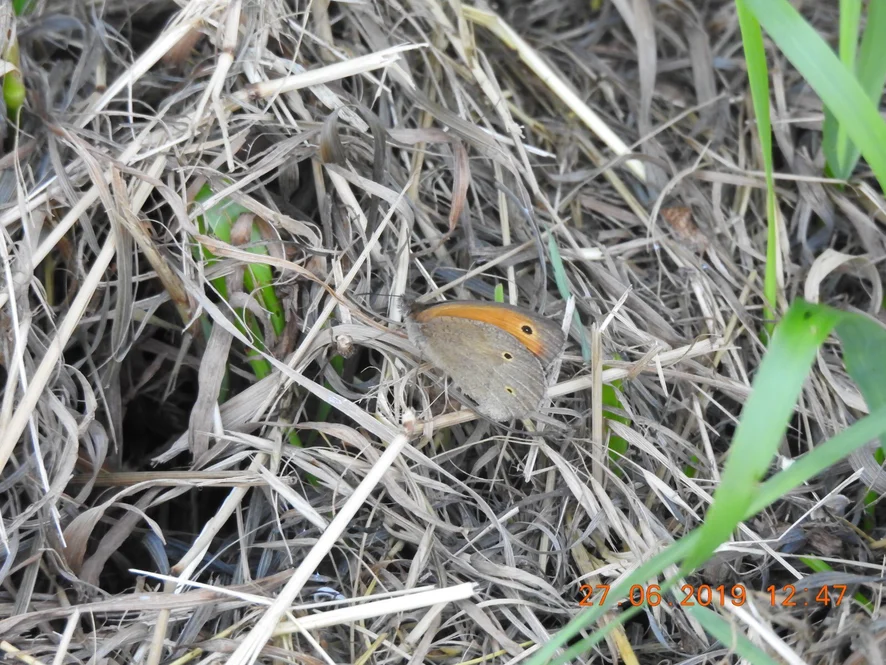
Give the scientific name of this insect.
Maniola jurtina
